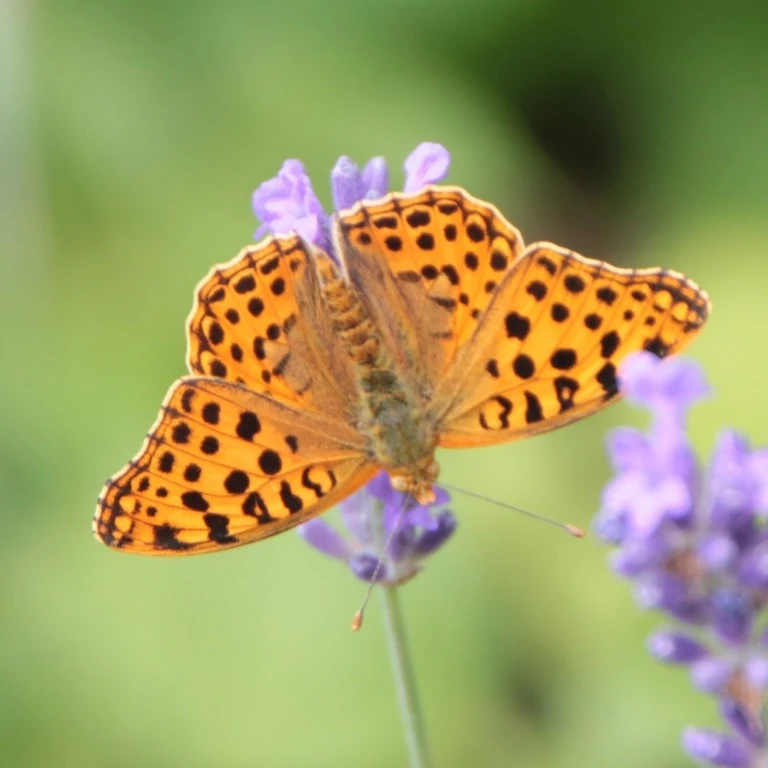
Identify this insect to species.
Issoria lathonia
